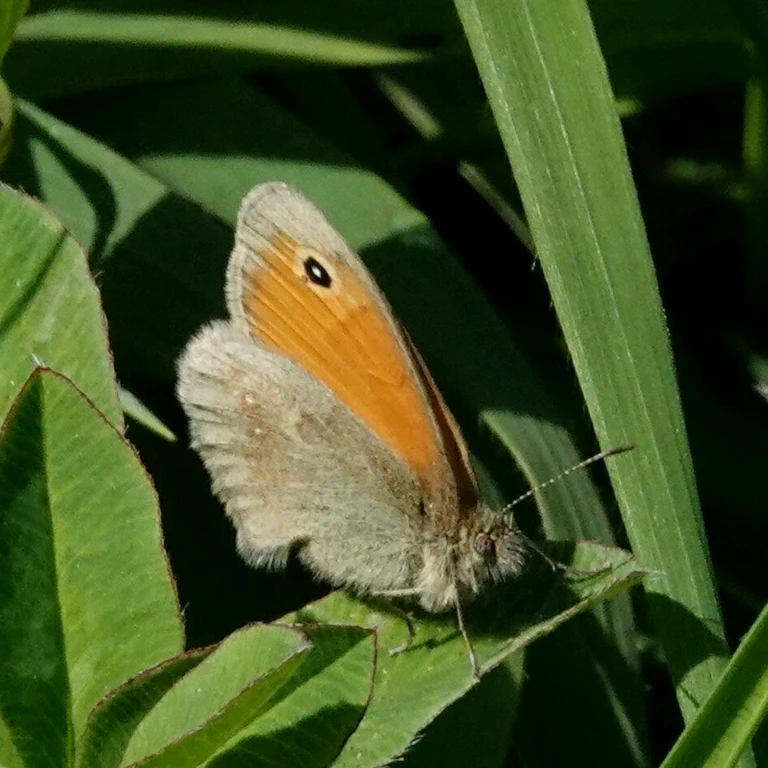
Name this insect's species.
Coenonympha pamphilus
